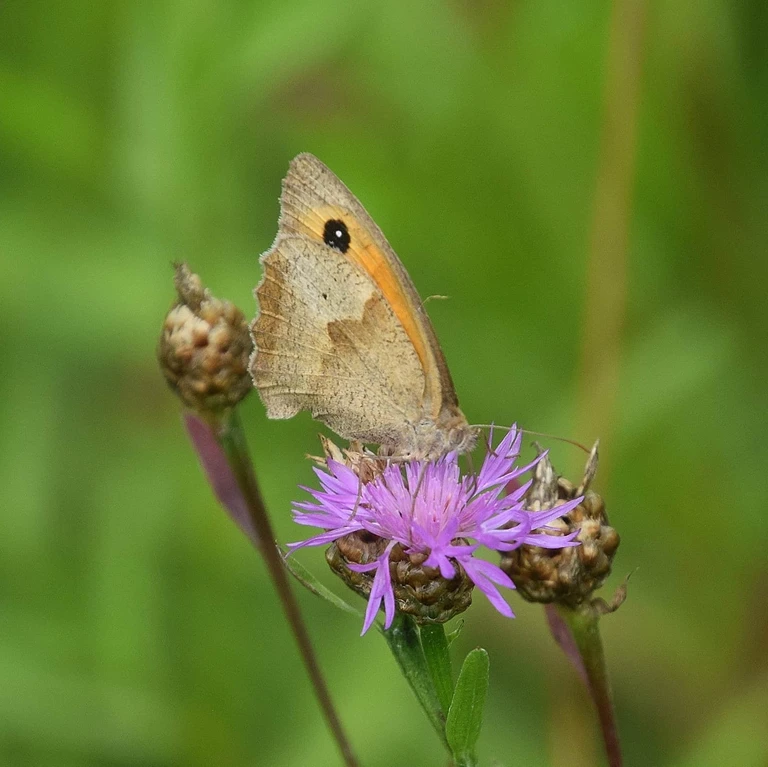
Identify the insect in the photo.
Maniola jurtina
